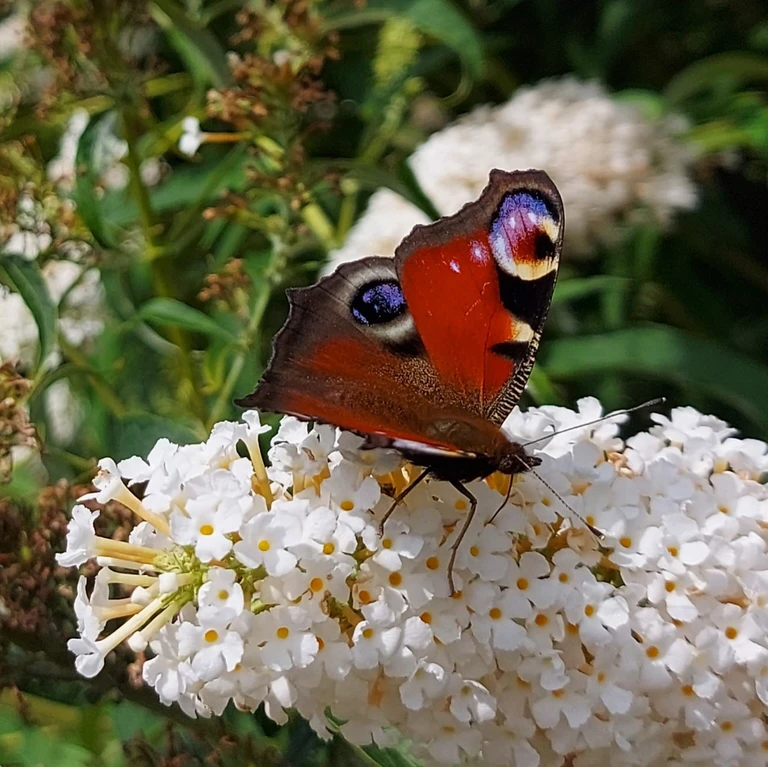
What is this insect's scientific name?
Aglais io
